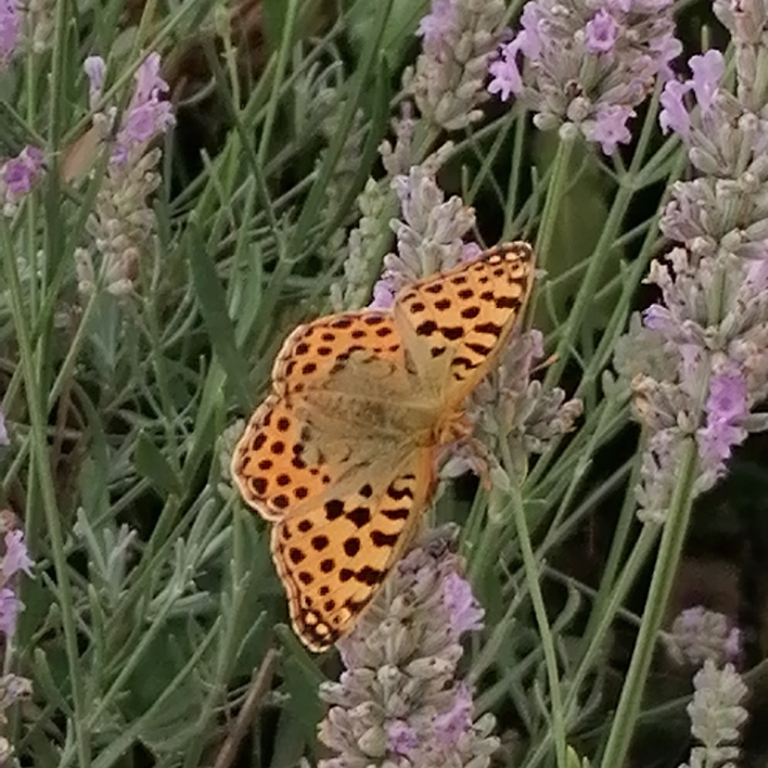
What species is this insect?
Issoria lathonia
